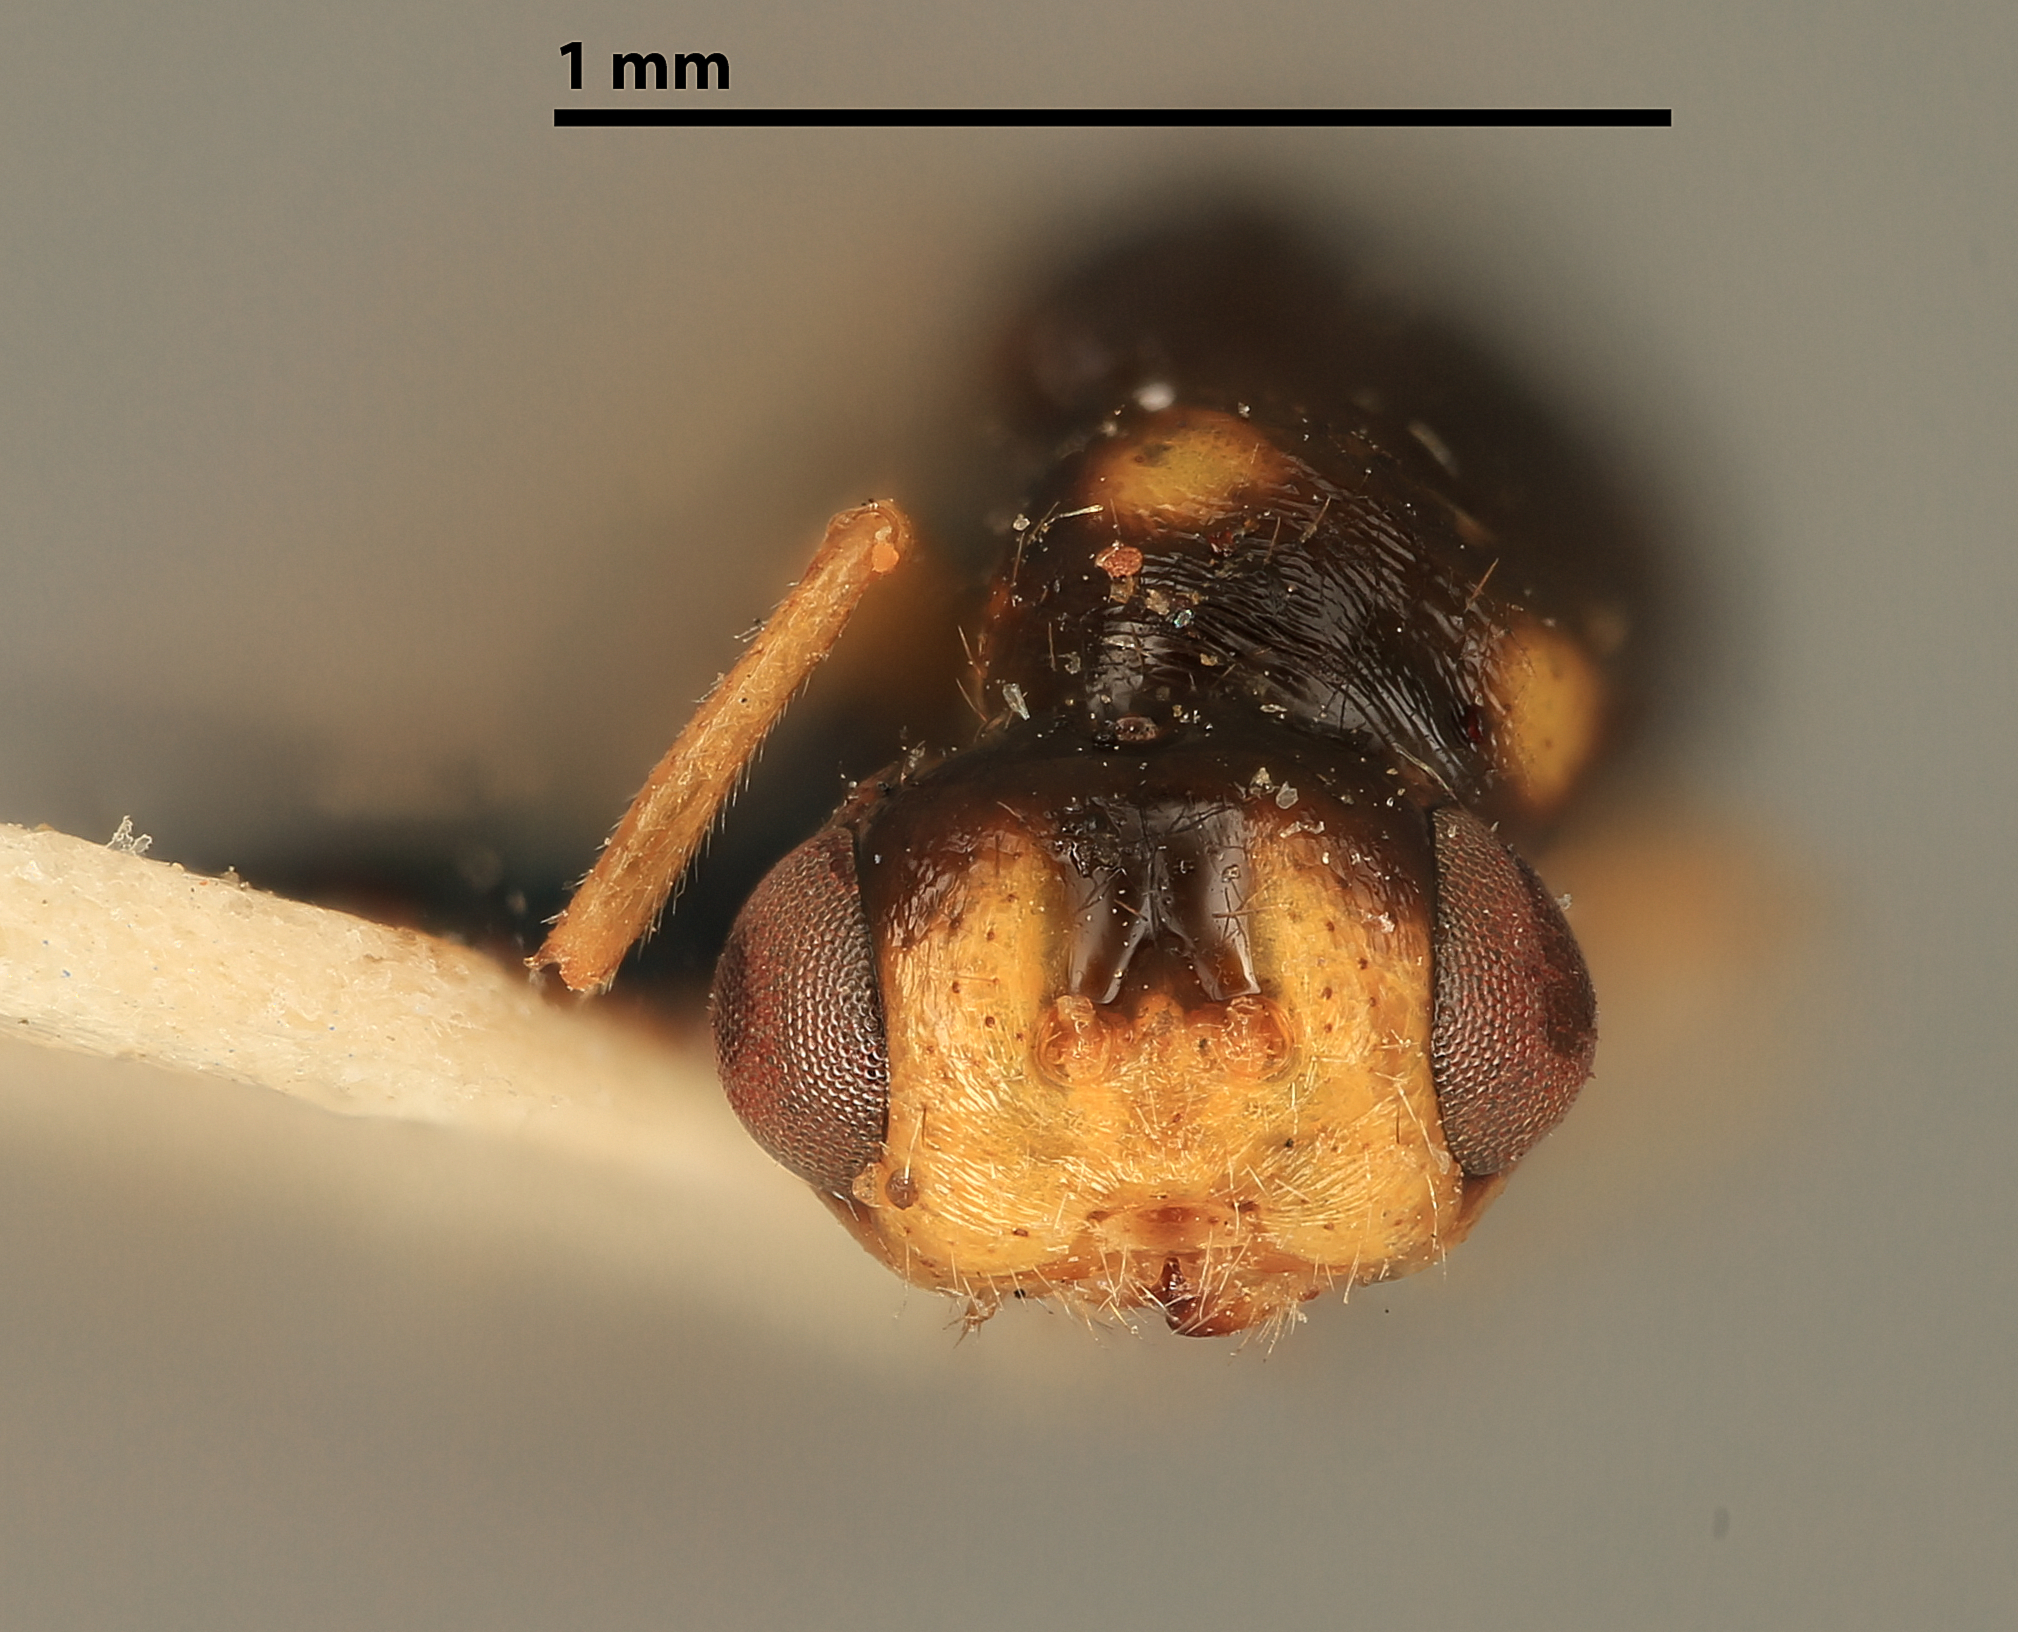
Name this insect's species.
Megastigmus tsugae
